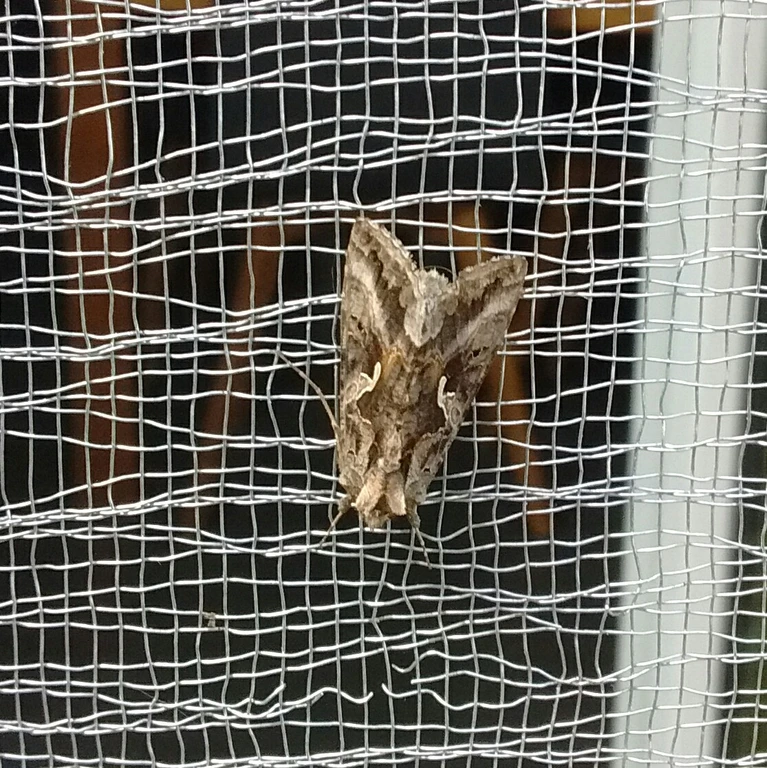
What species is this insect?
Autographa gamma
